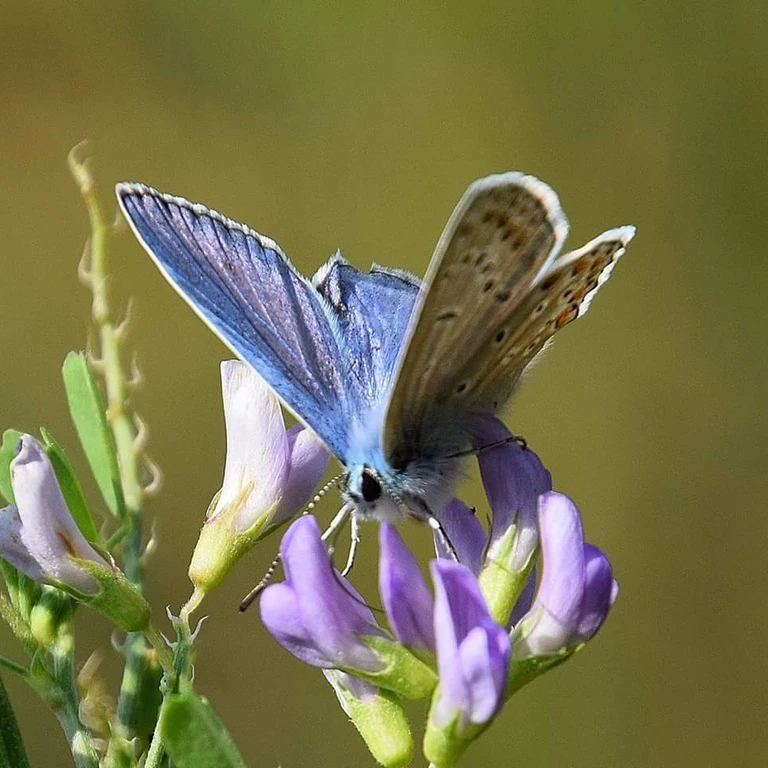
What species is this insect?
Polyommatus icarus
